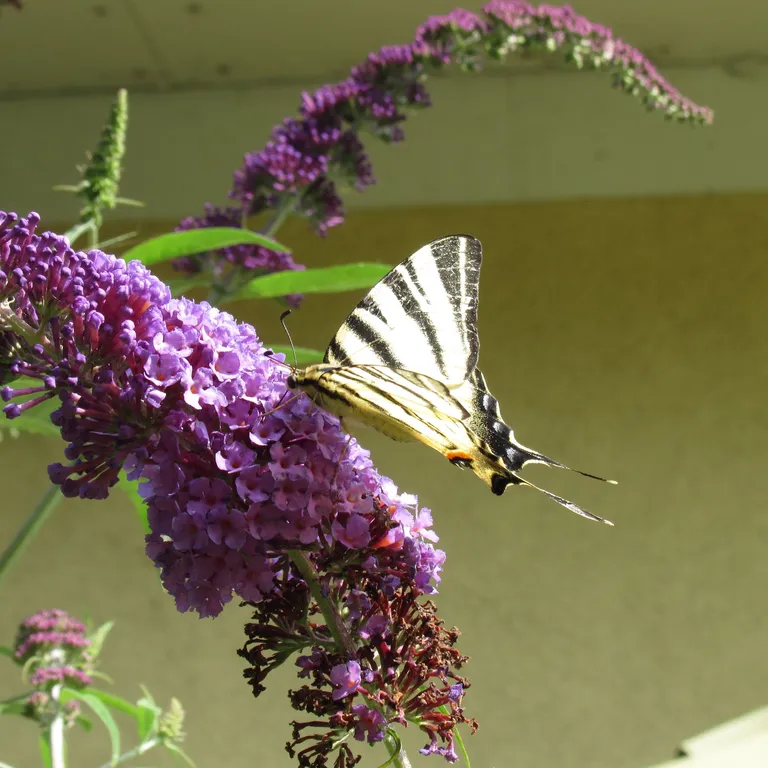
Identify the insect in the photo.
Iphiclides podalirius
